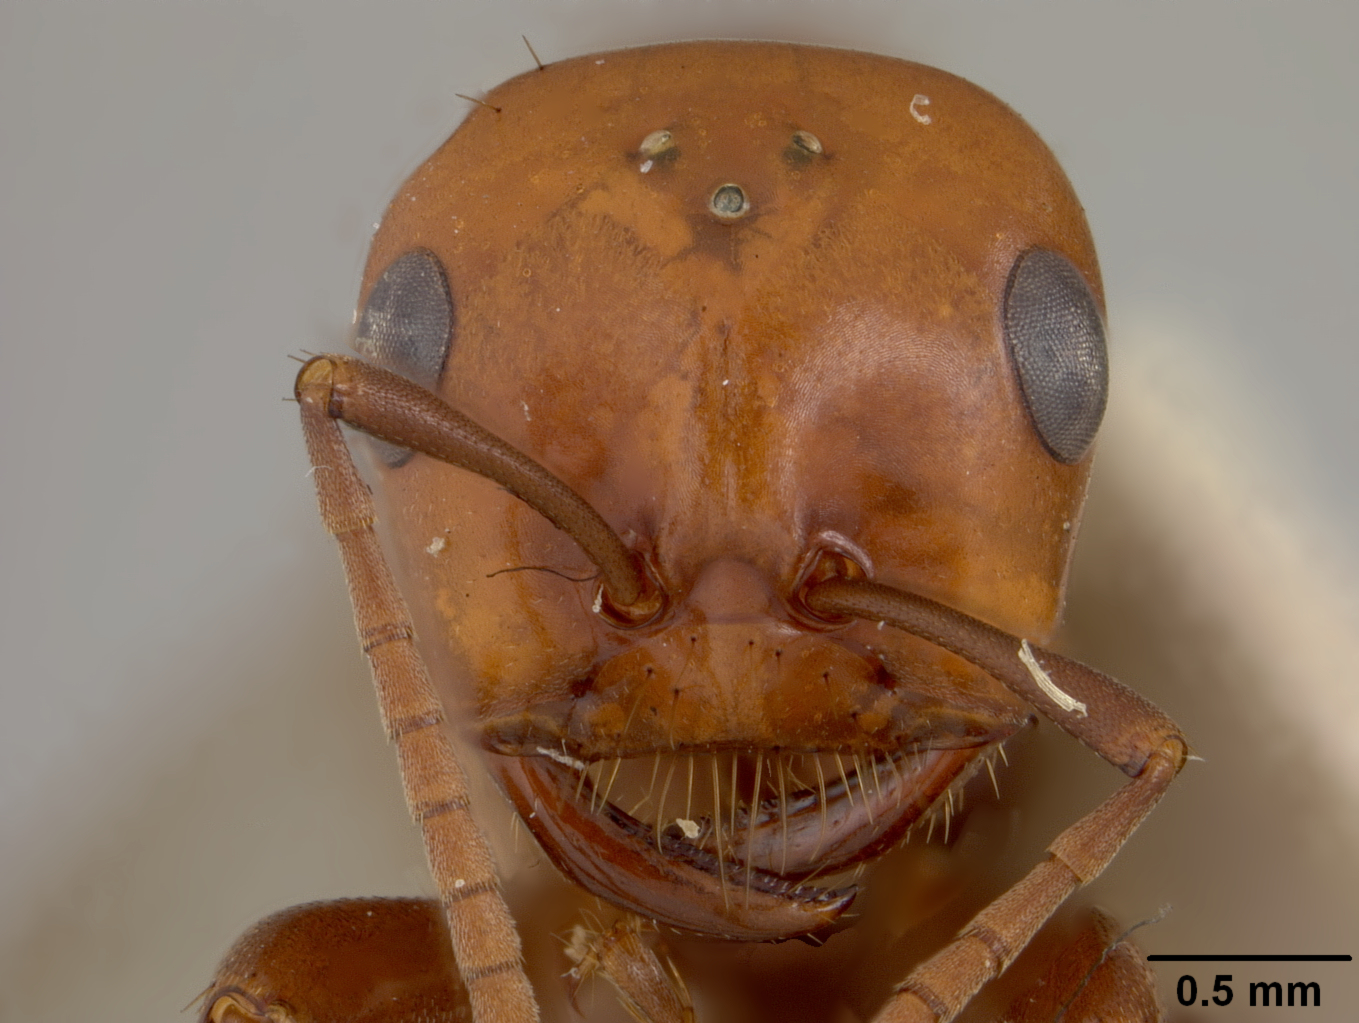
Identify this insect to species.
Polyergus lucidus
